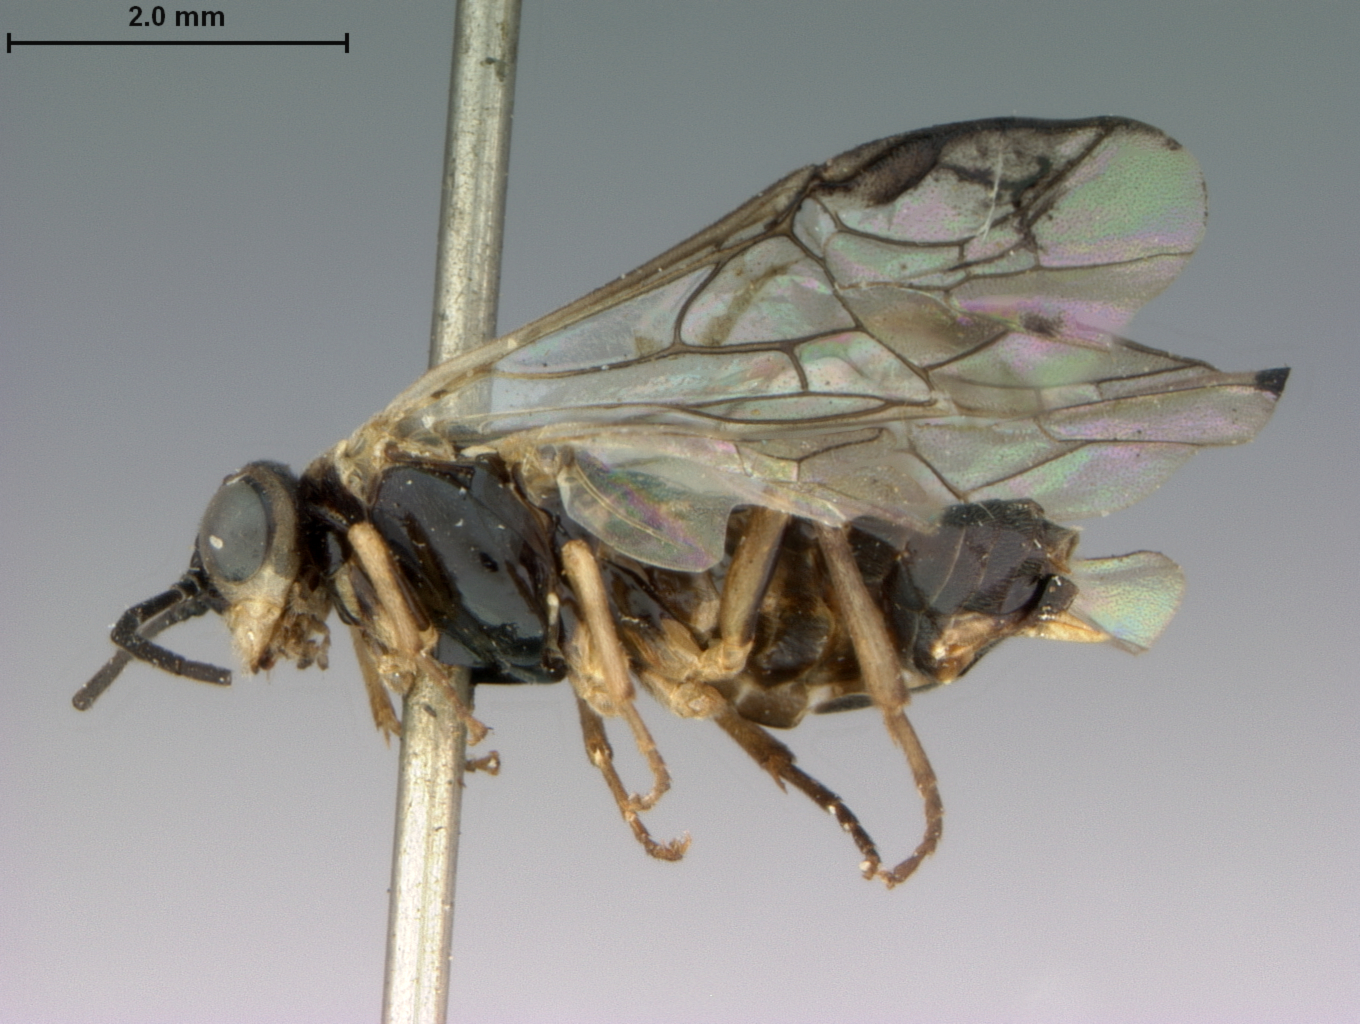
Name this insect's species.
Pontania marlatti
